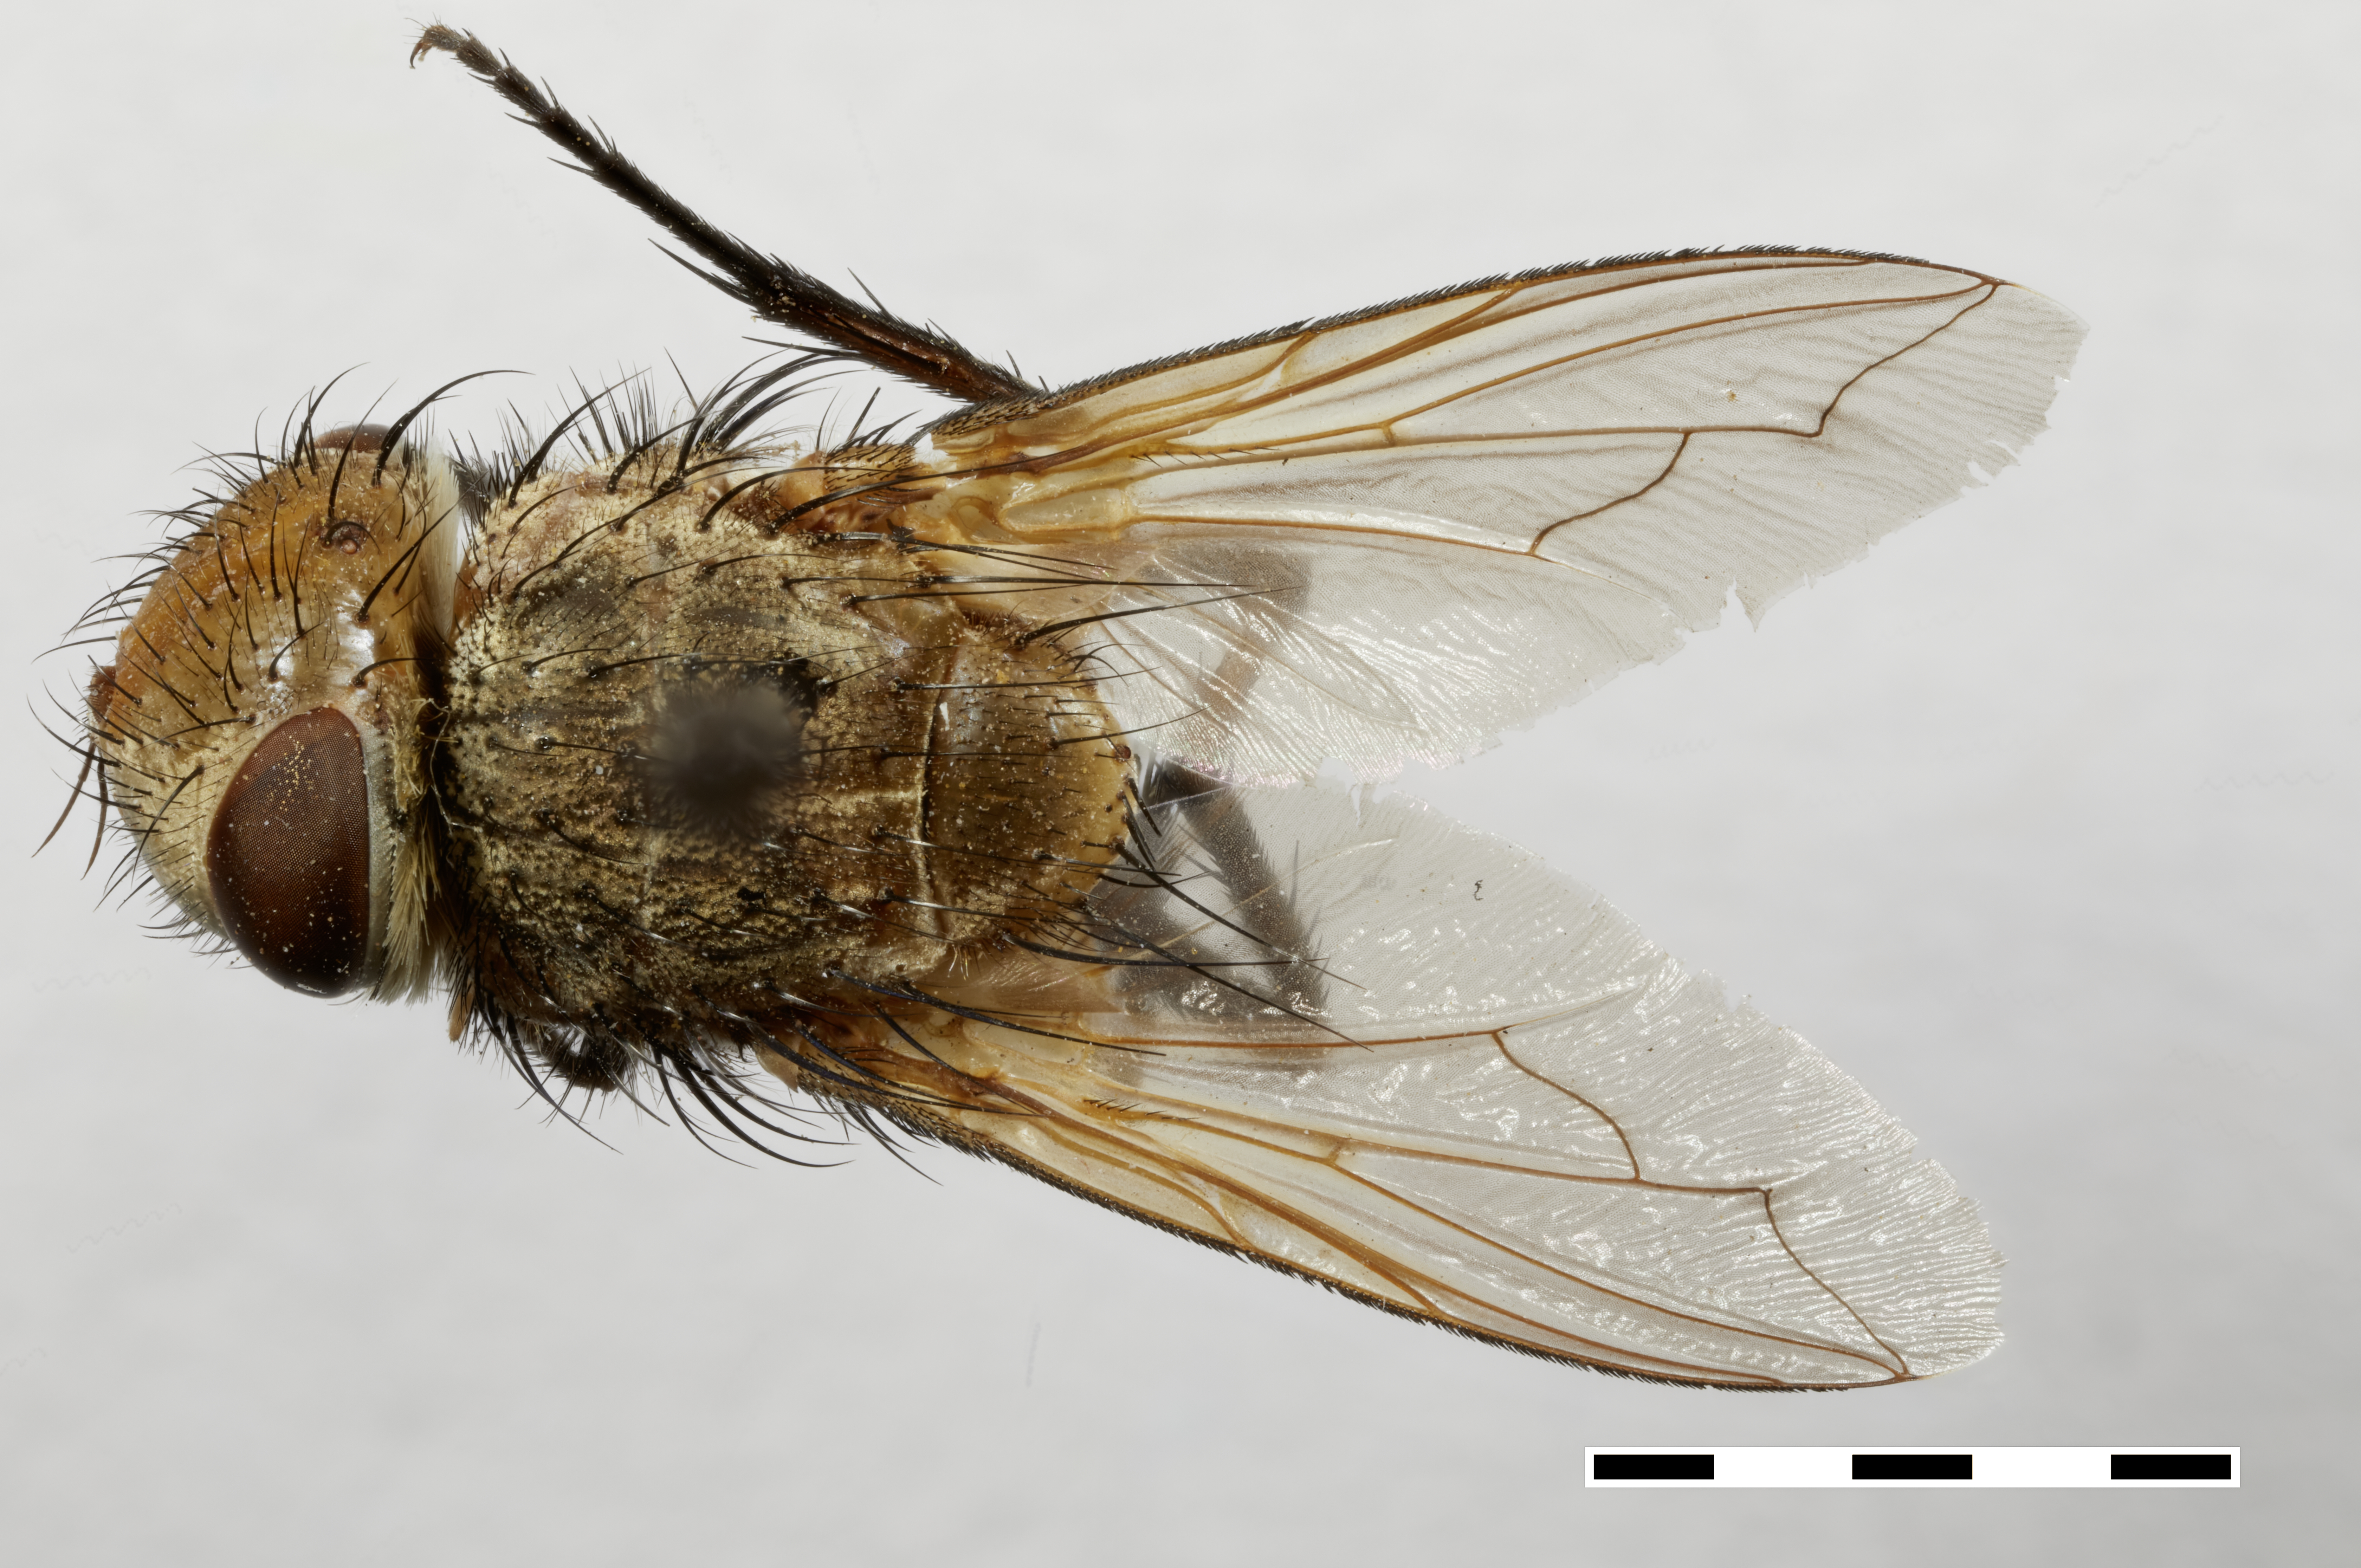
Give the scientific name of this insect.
Gonia pacifica
